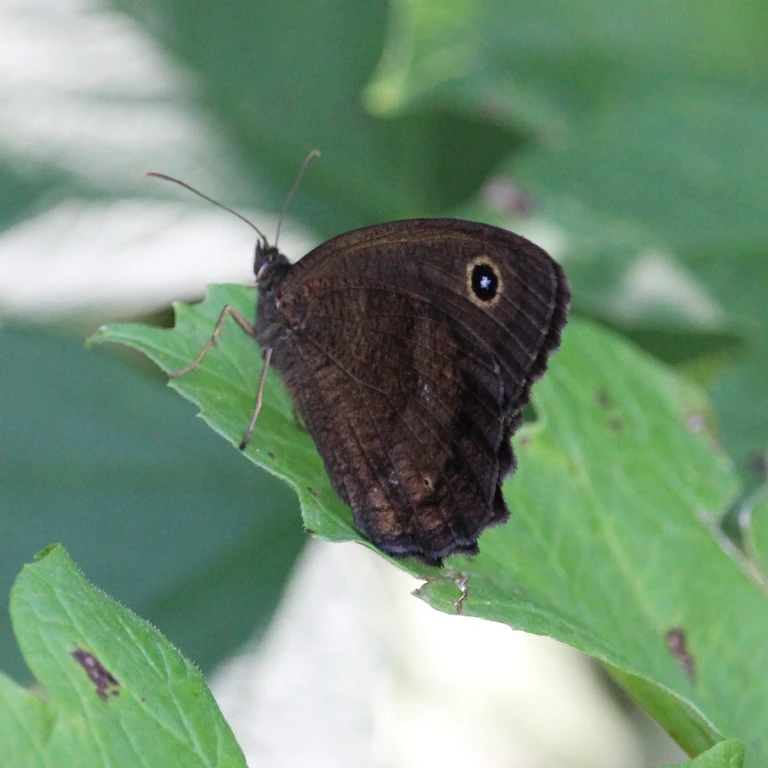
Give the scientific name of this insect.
Minois dryas
